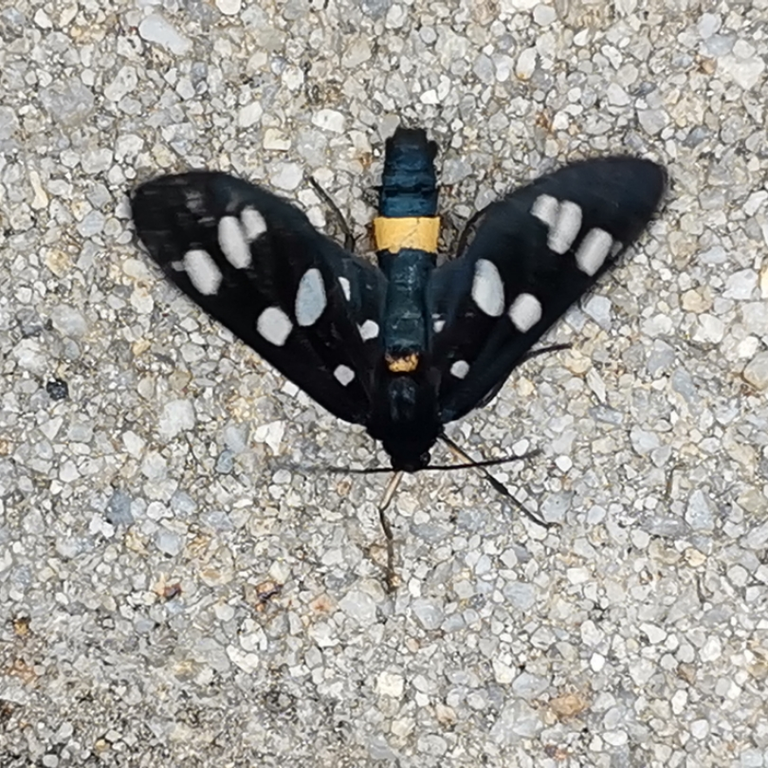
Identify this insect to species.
Amata phegea
